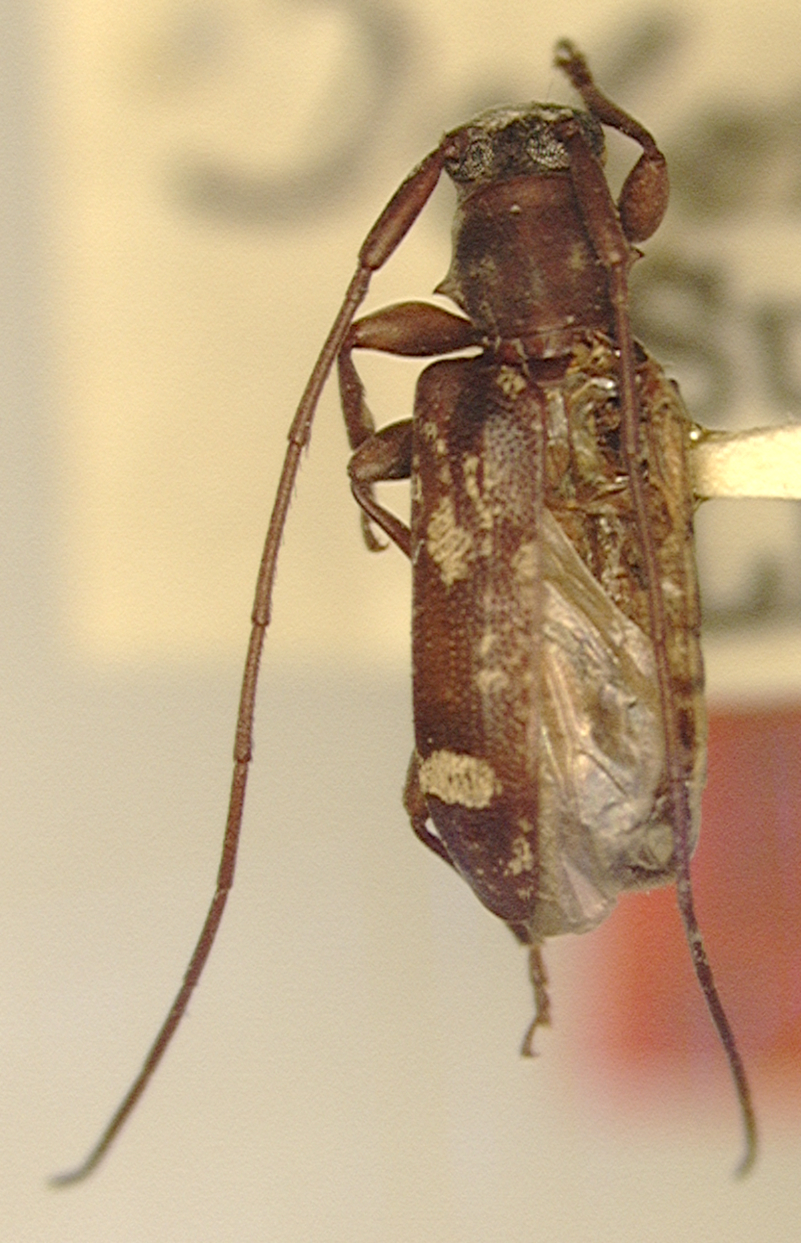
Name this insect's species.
Aegocidnus insularis (also Miaena insularis)
